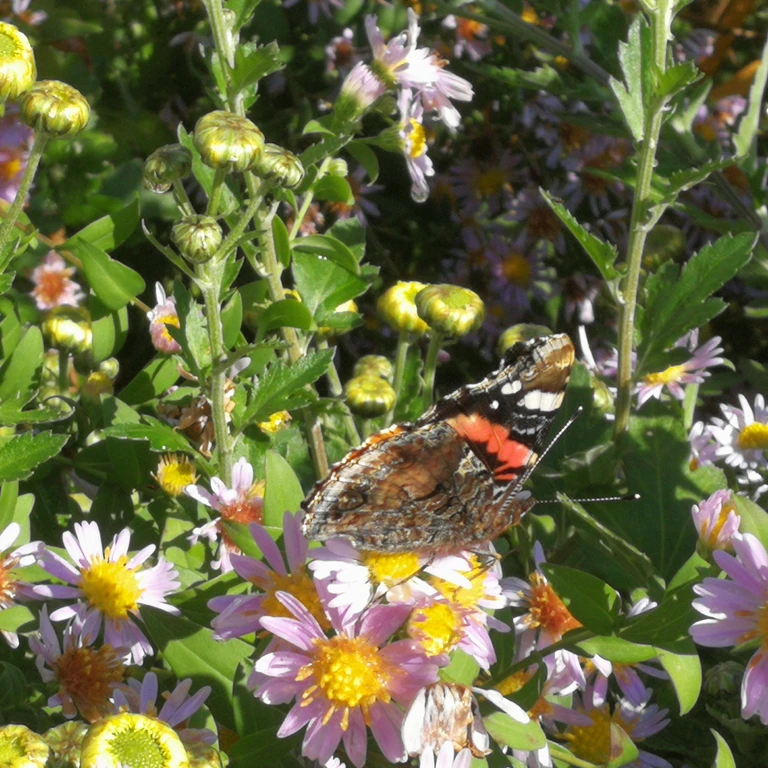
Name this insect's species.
Vanessa atalanta
